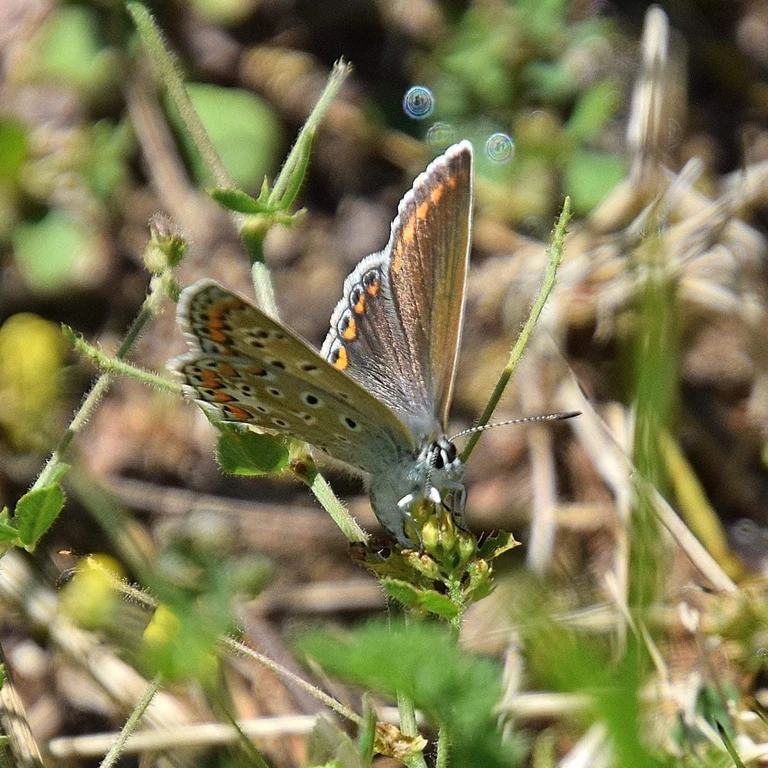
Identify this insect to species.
Polyommatus icarus
